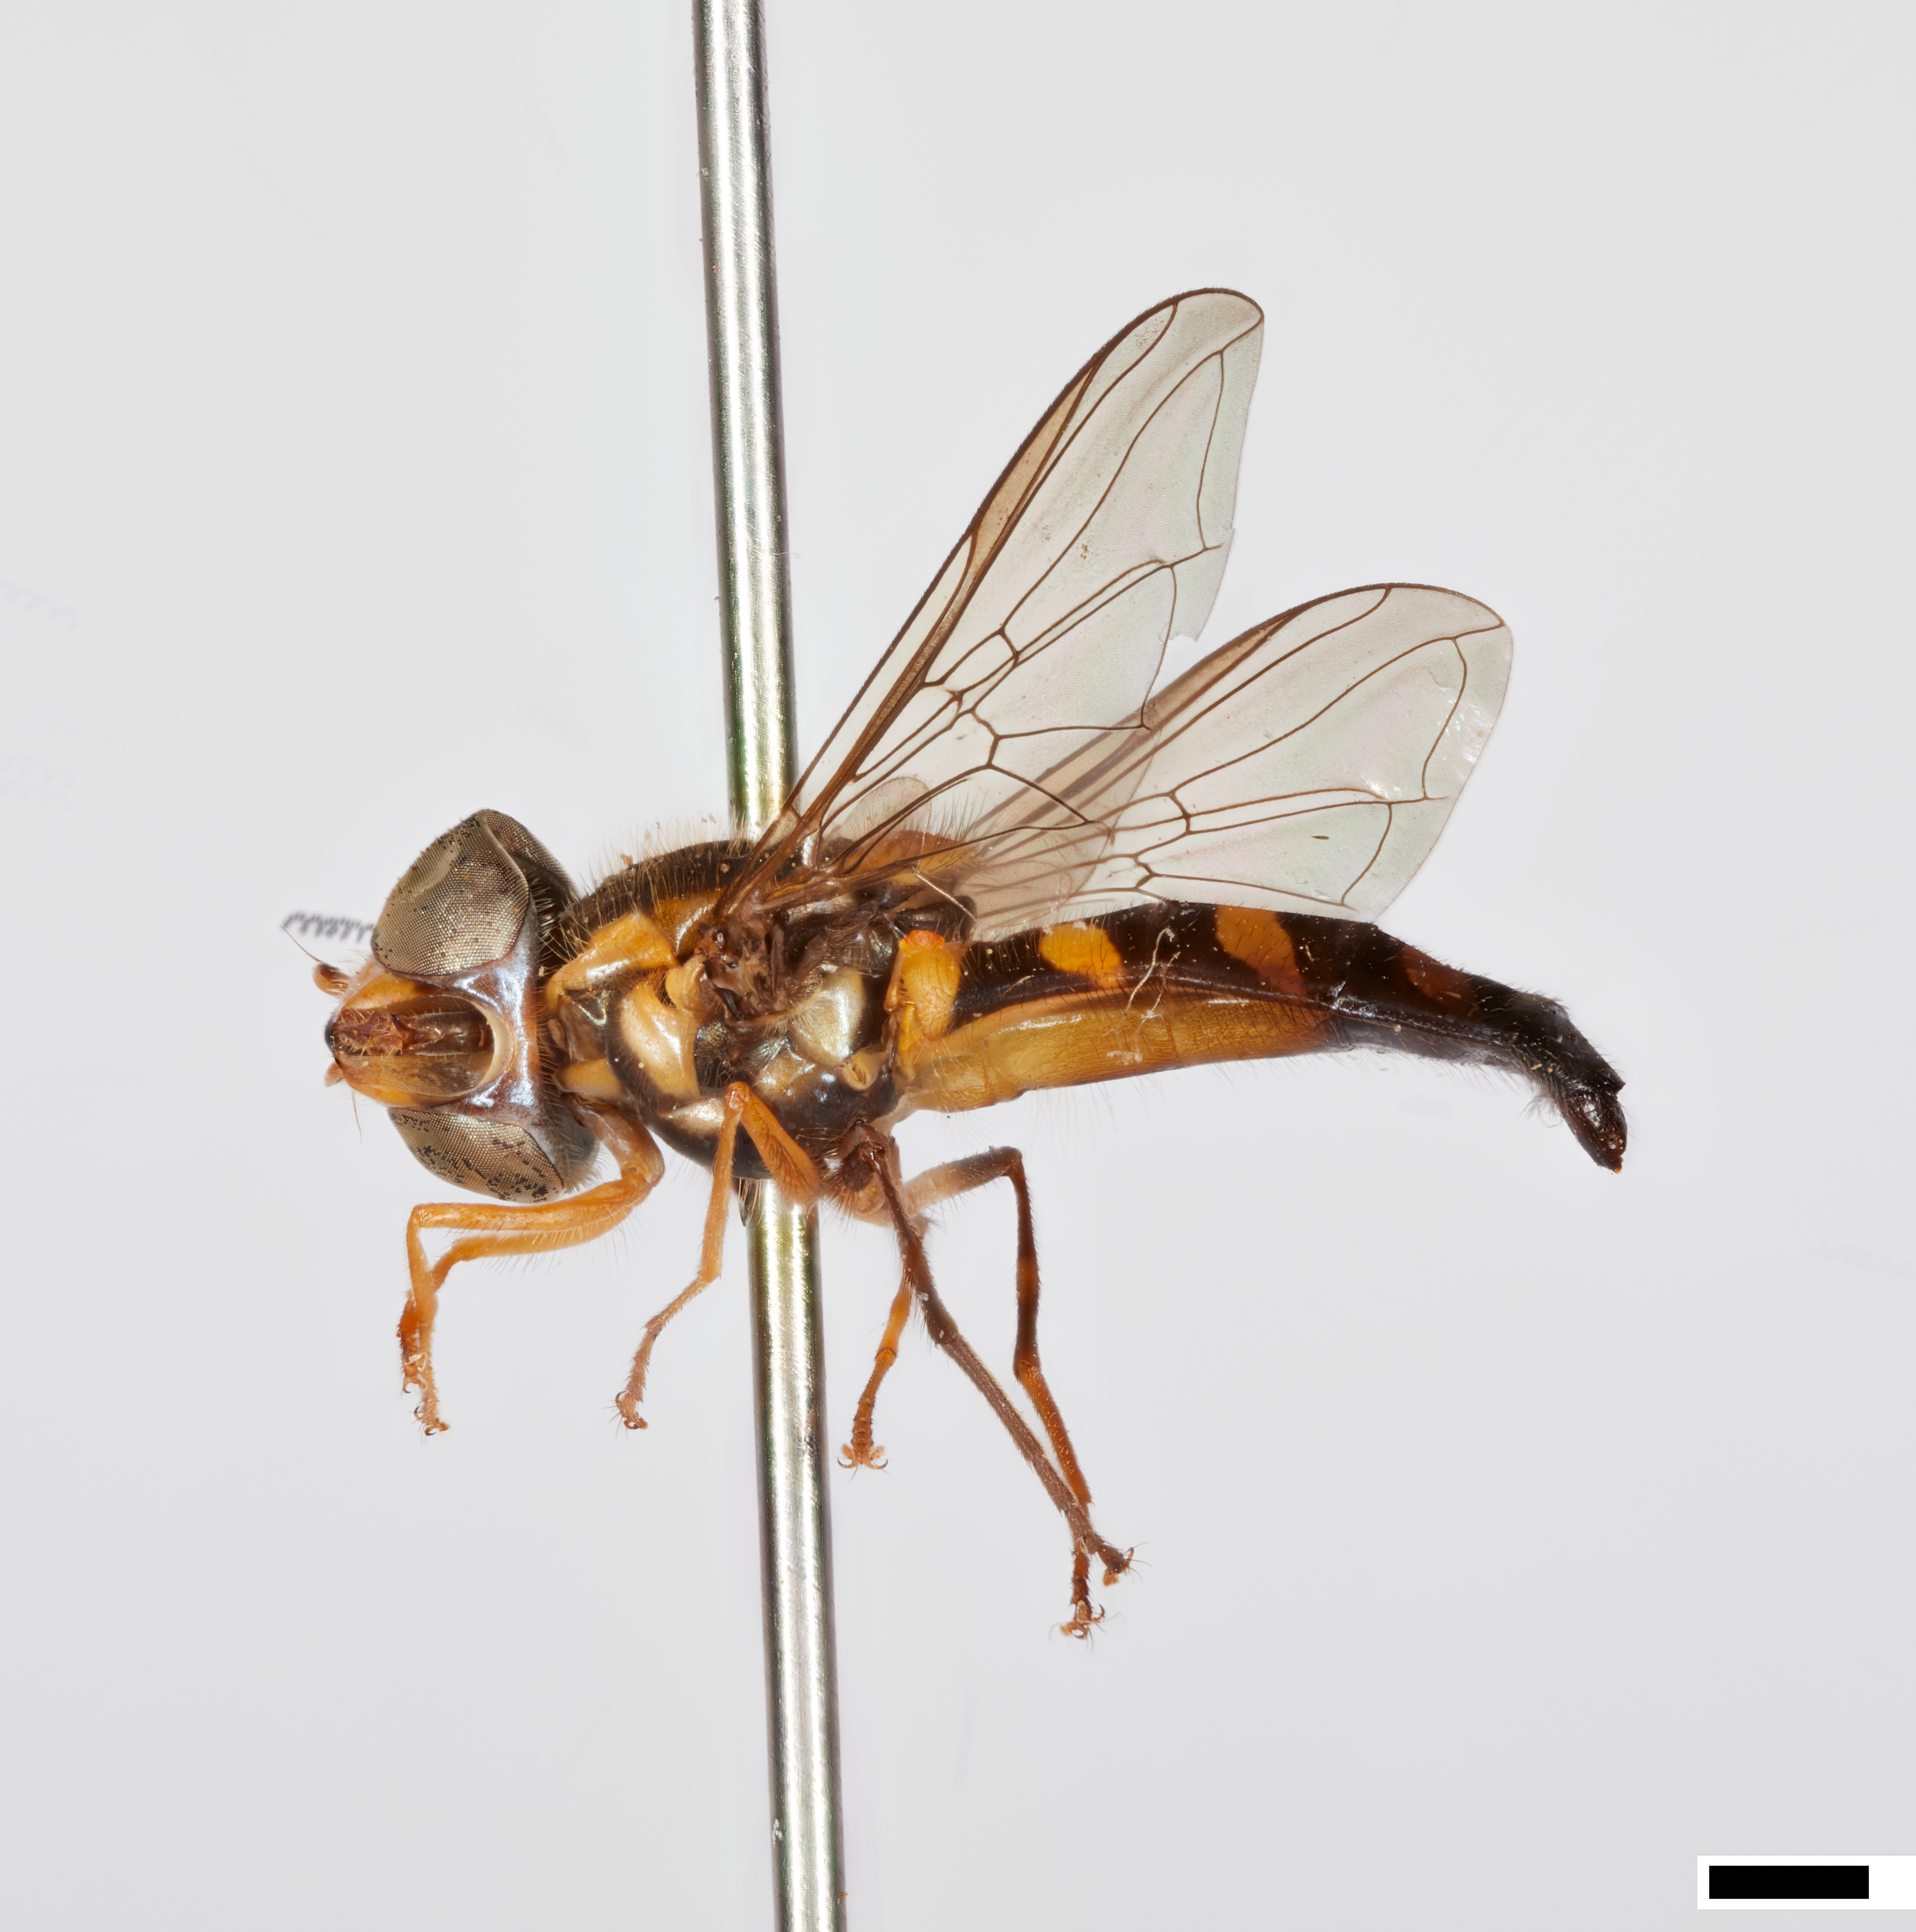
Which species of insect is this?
Allograpta dravida
